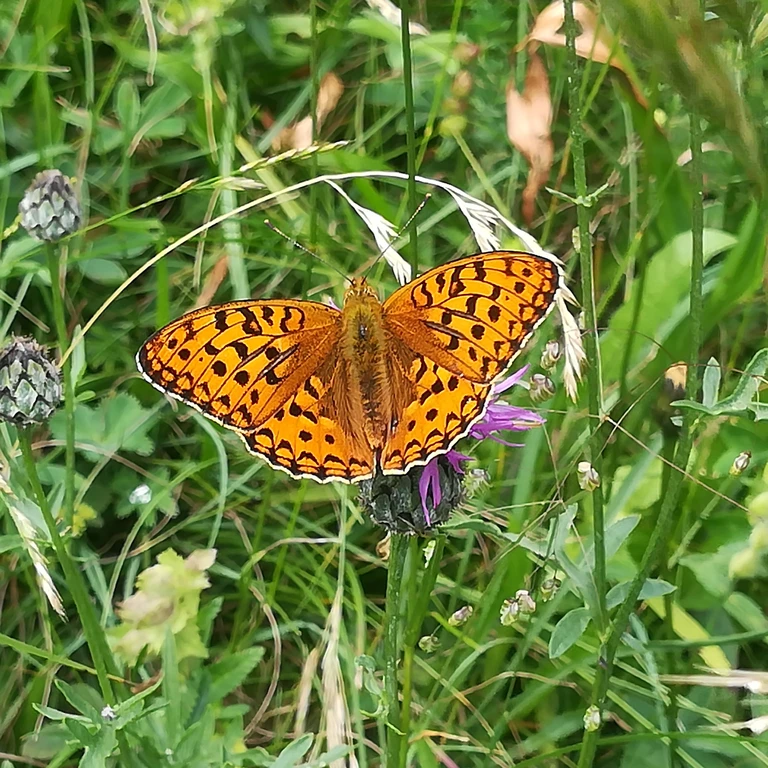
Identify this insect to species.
Fabriciana adippe
